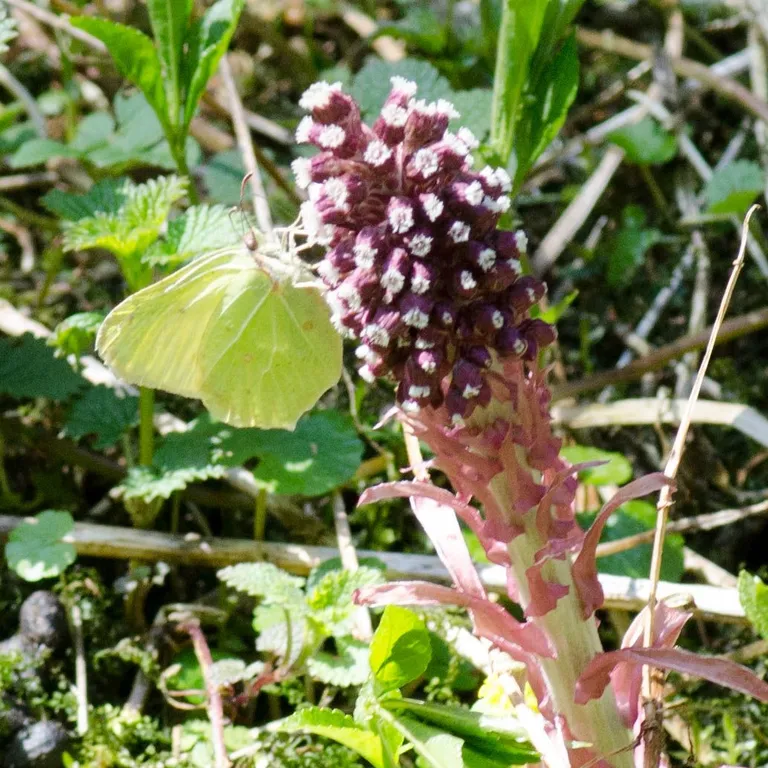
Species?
Gonepteryx rhamni
